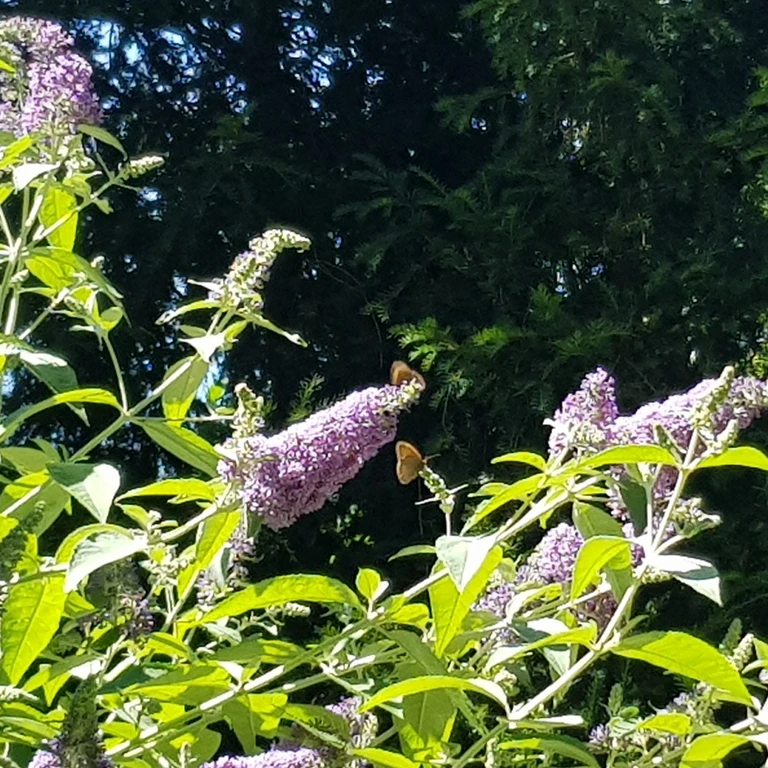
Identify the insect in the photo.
Maniola jurtina
